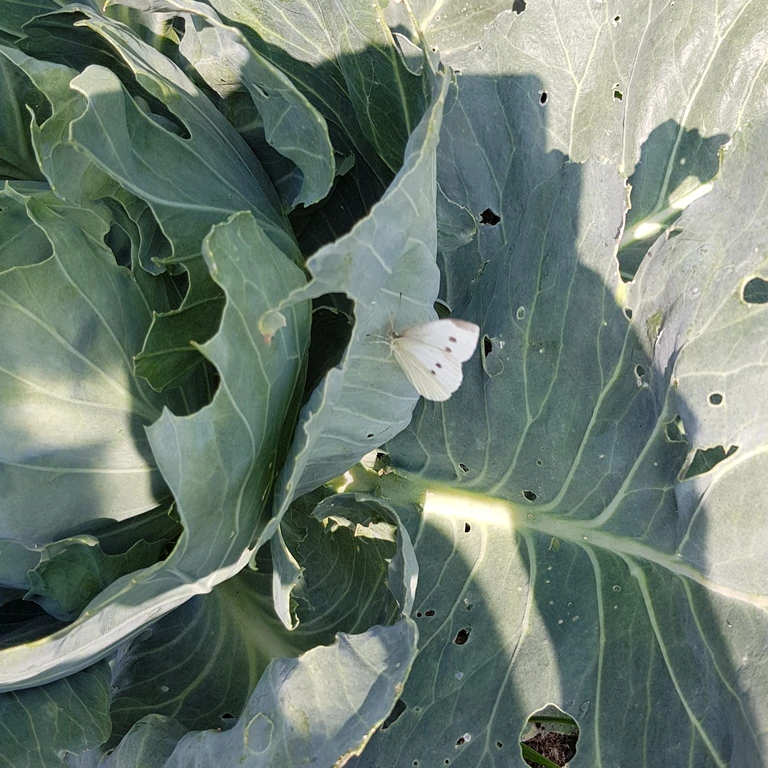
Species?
Pieris rapae
